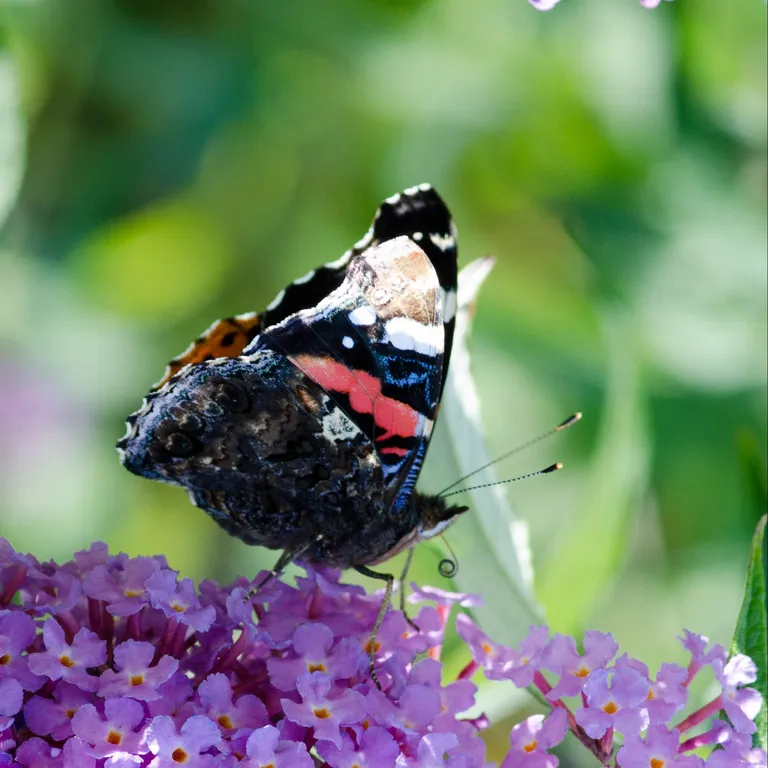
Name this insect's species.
Vanessa atalanta
